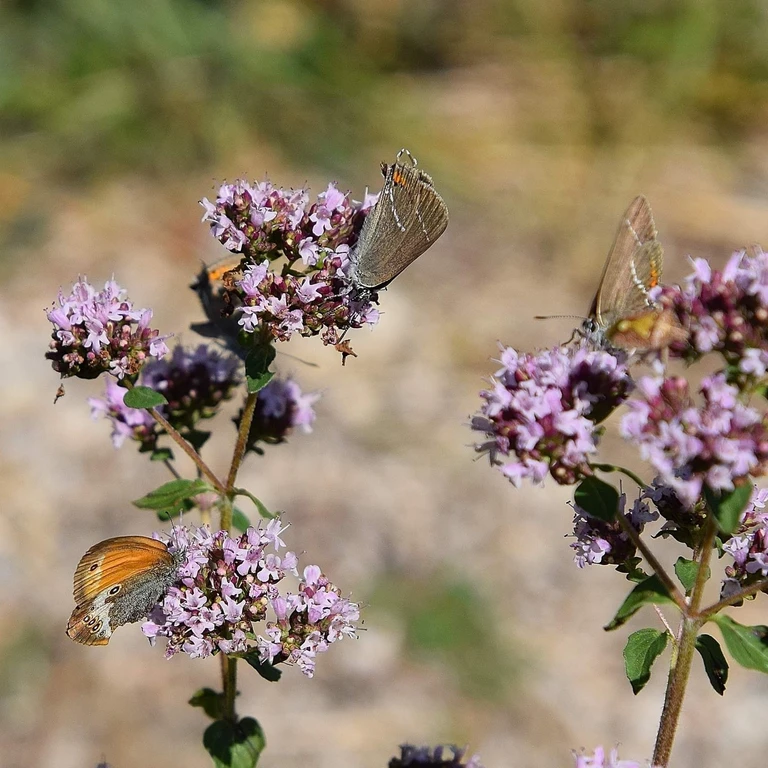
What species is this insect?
Coenonympha arcania
